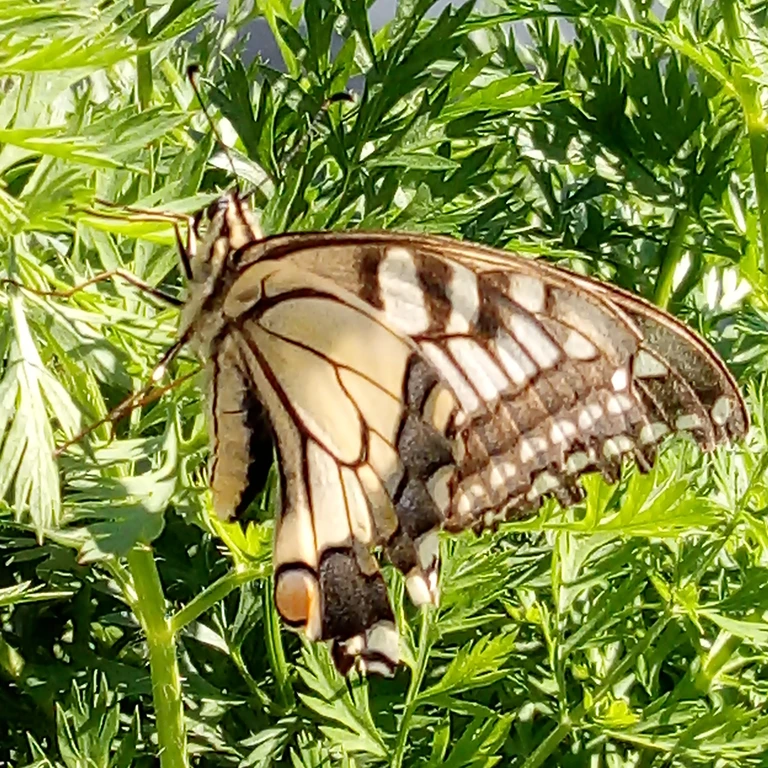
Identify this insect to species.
Papilio machaon
